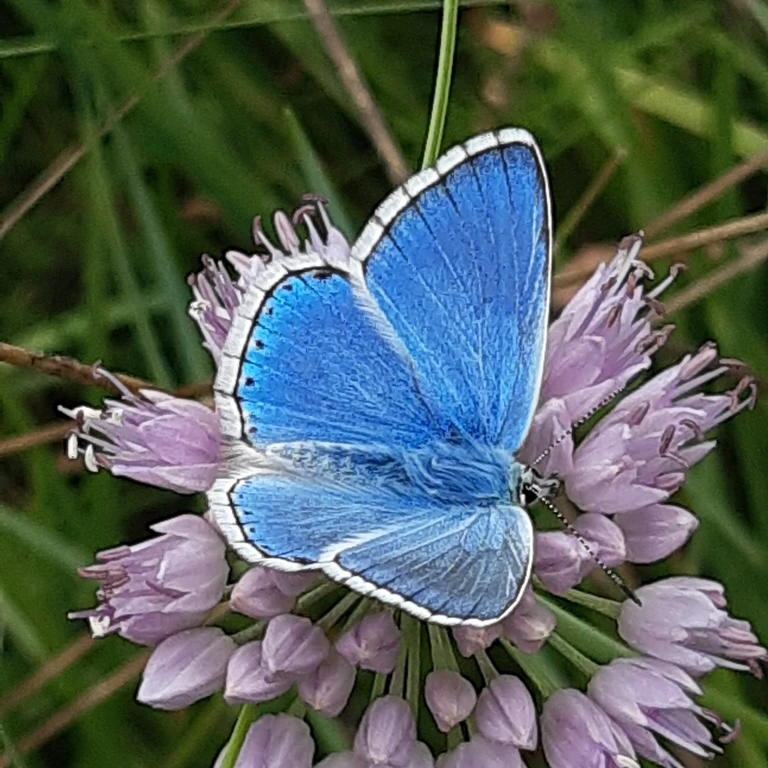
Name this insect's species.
Lysandra bellargus
